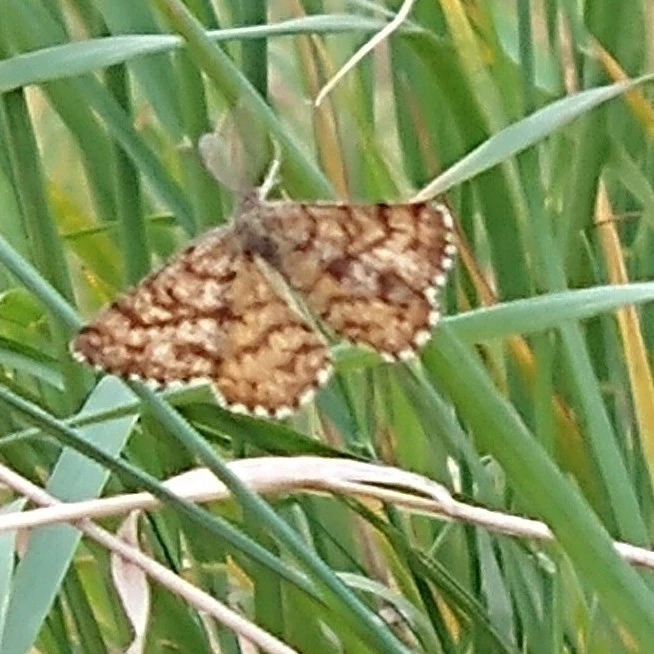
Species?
Ematurga atomaria
